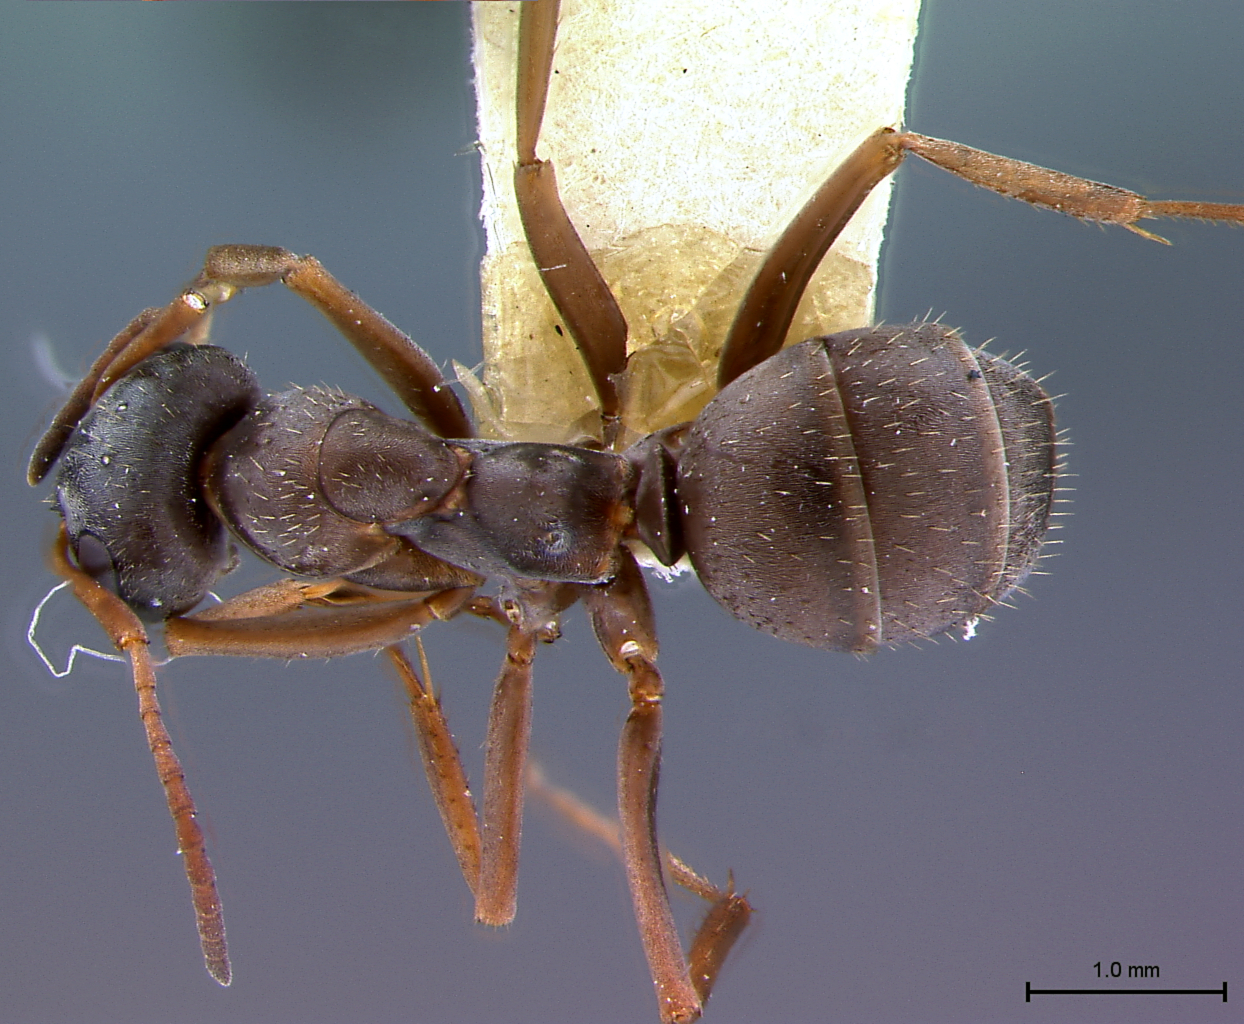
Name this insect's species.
Formica cinerea
